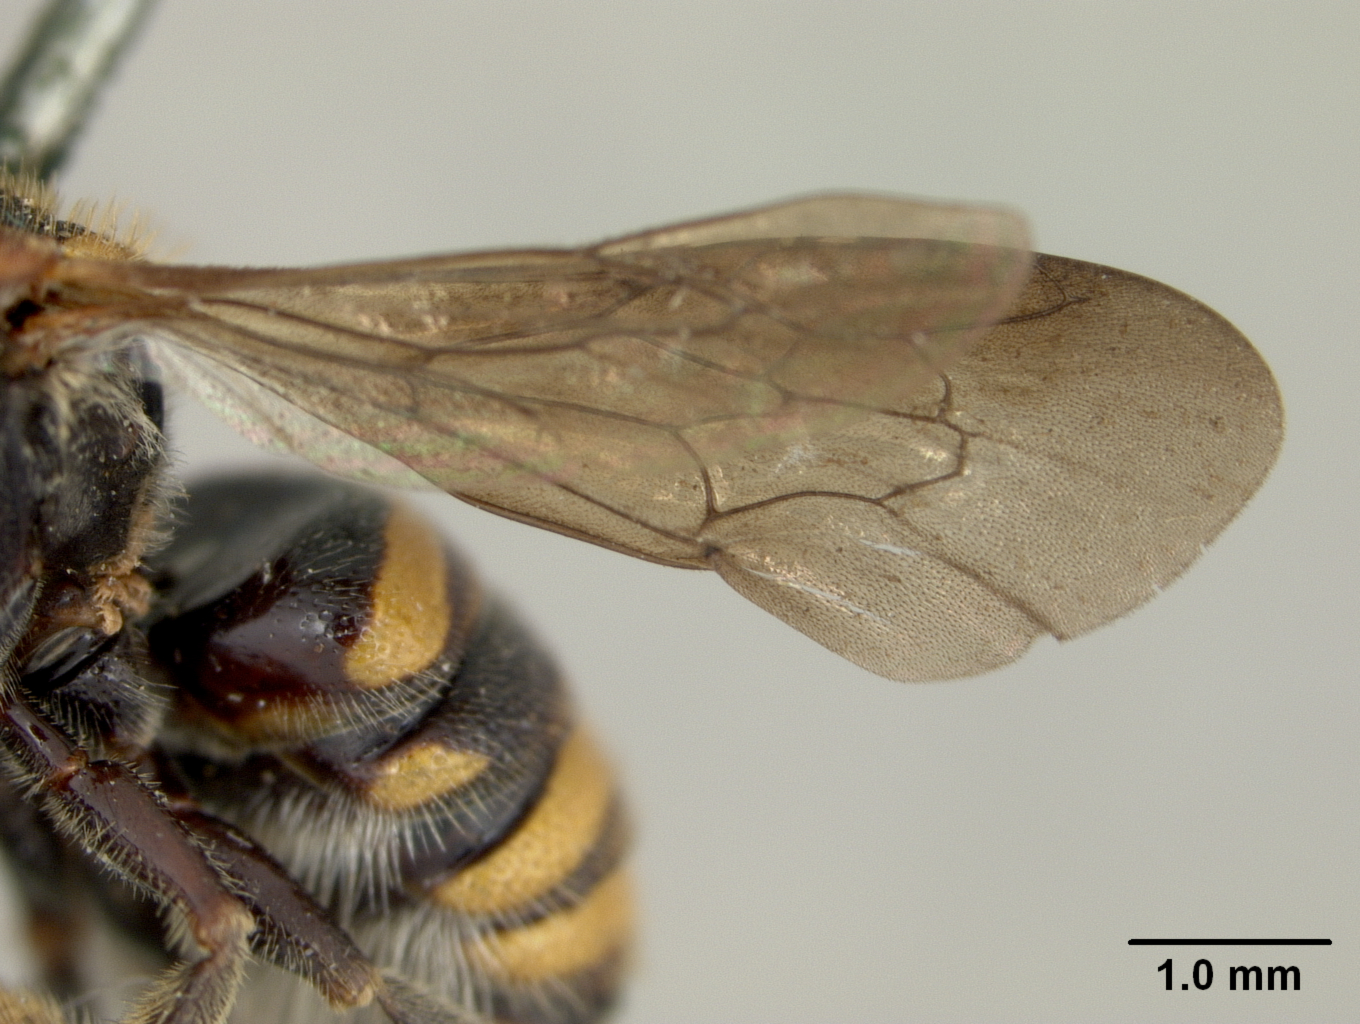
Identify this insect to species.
Hypanthidium melanopterum
